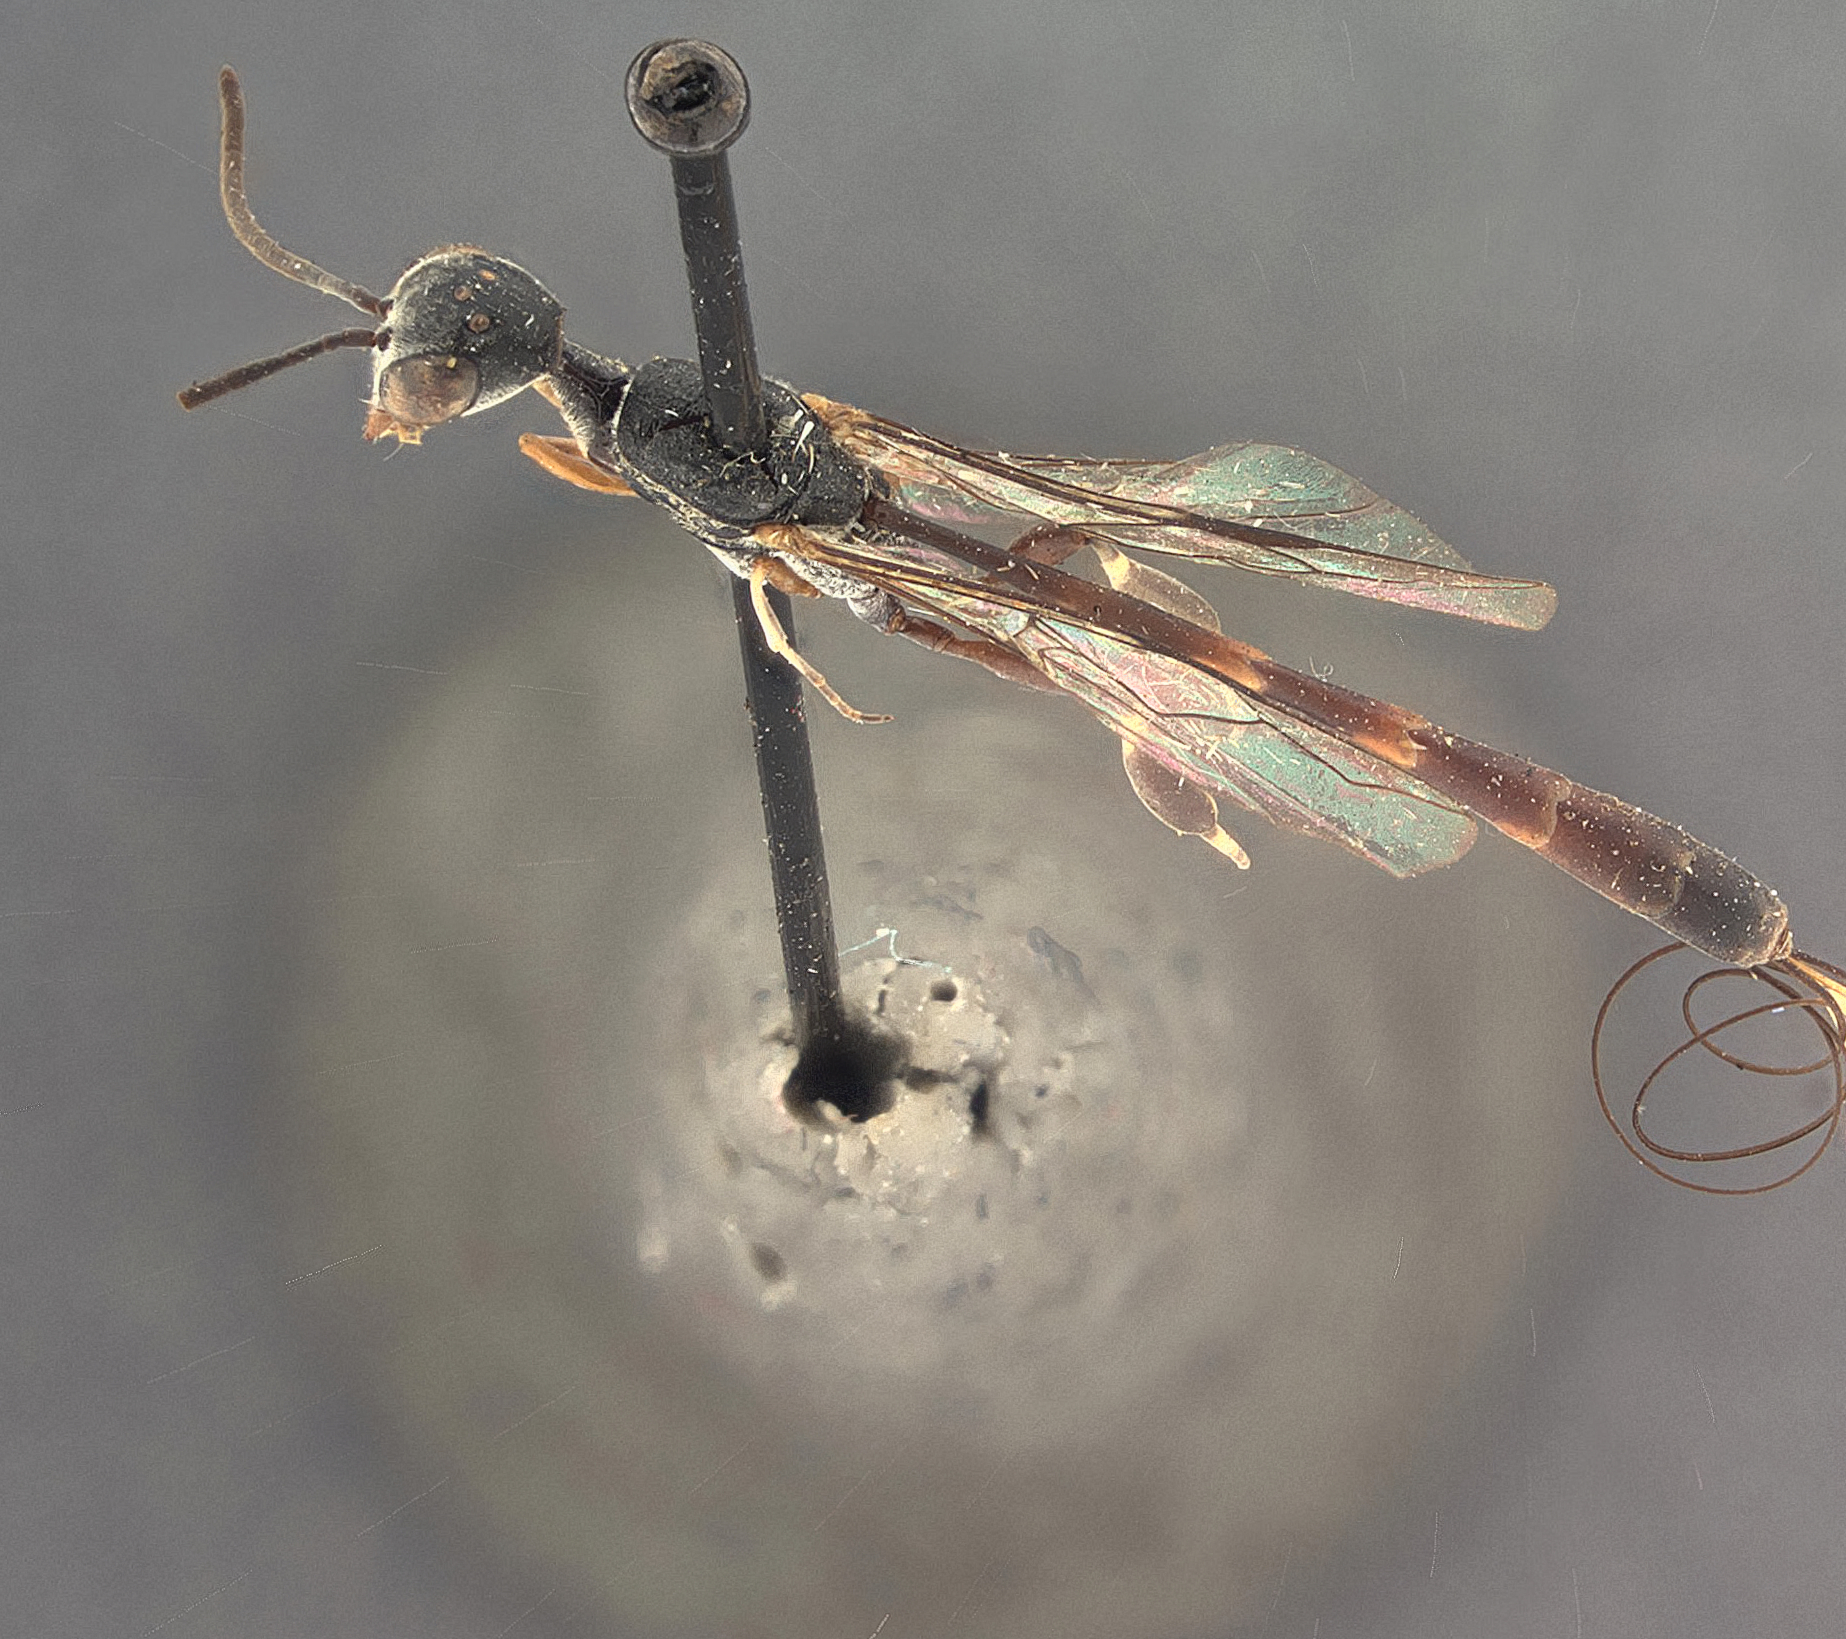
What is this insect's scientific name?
Rhydinofoenus striatus
